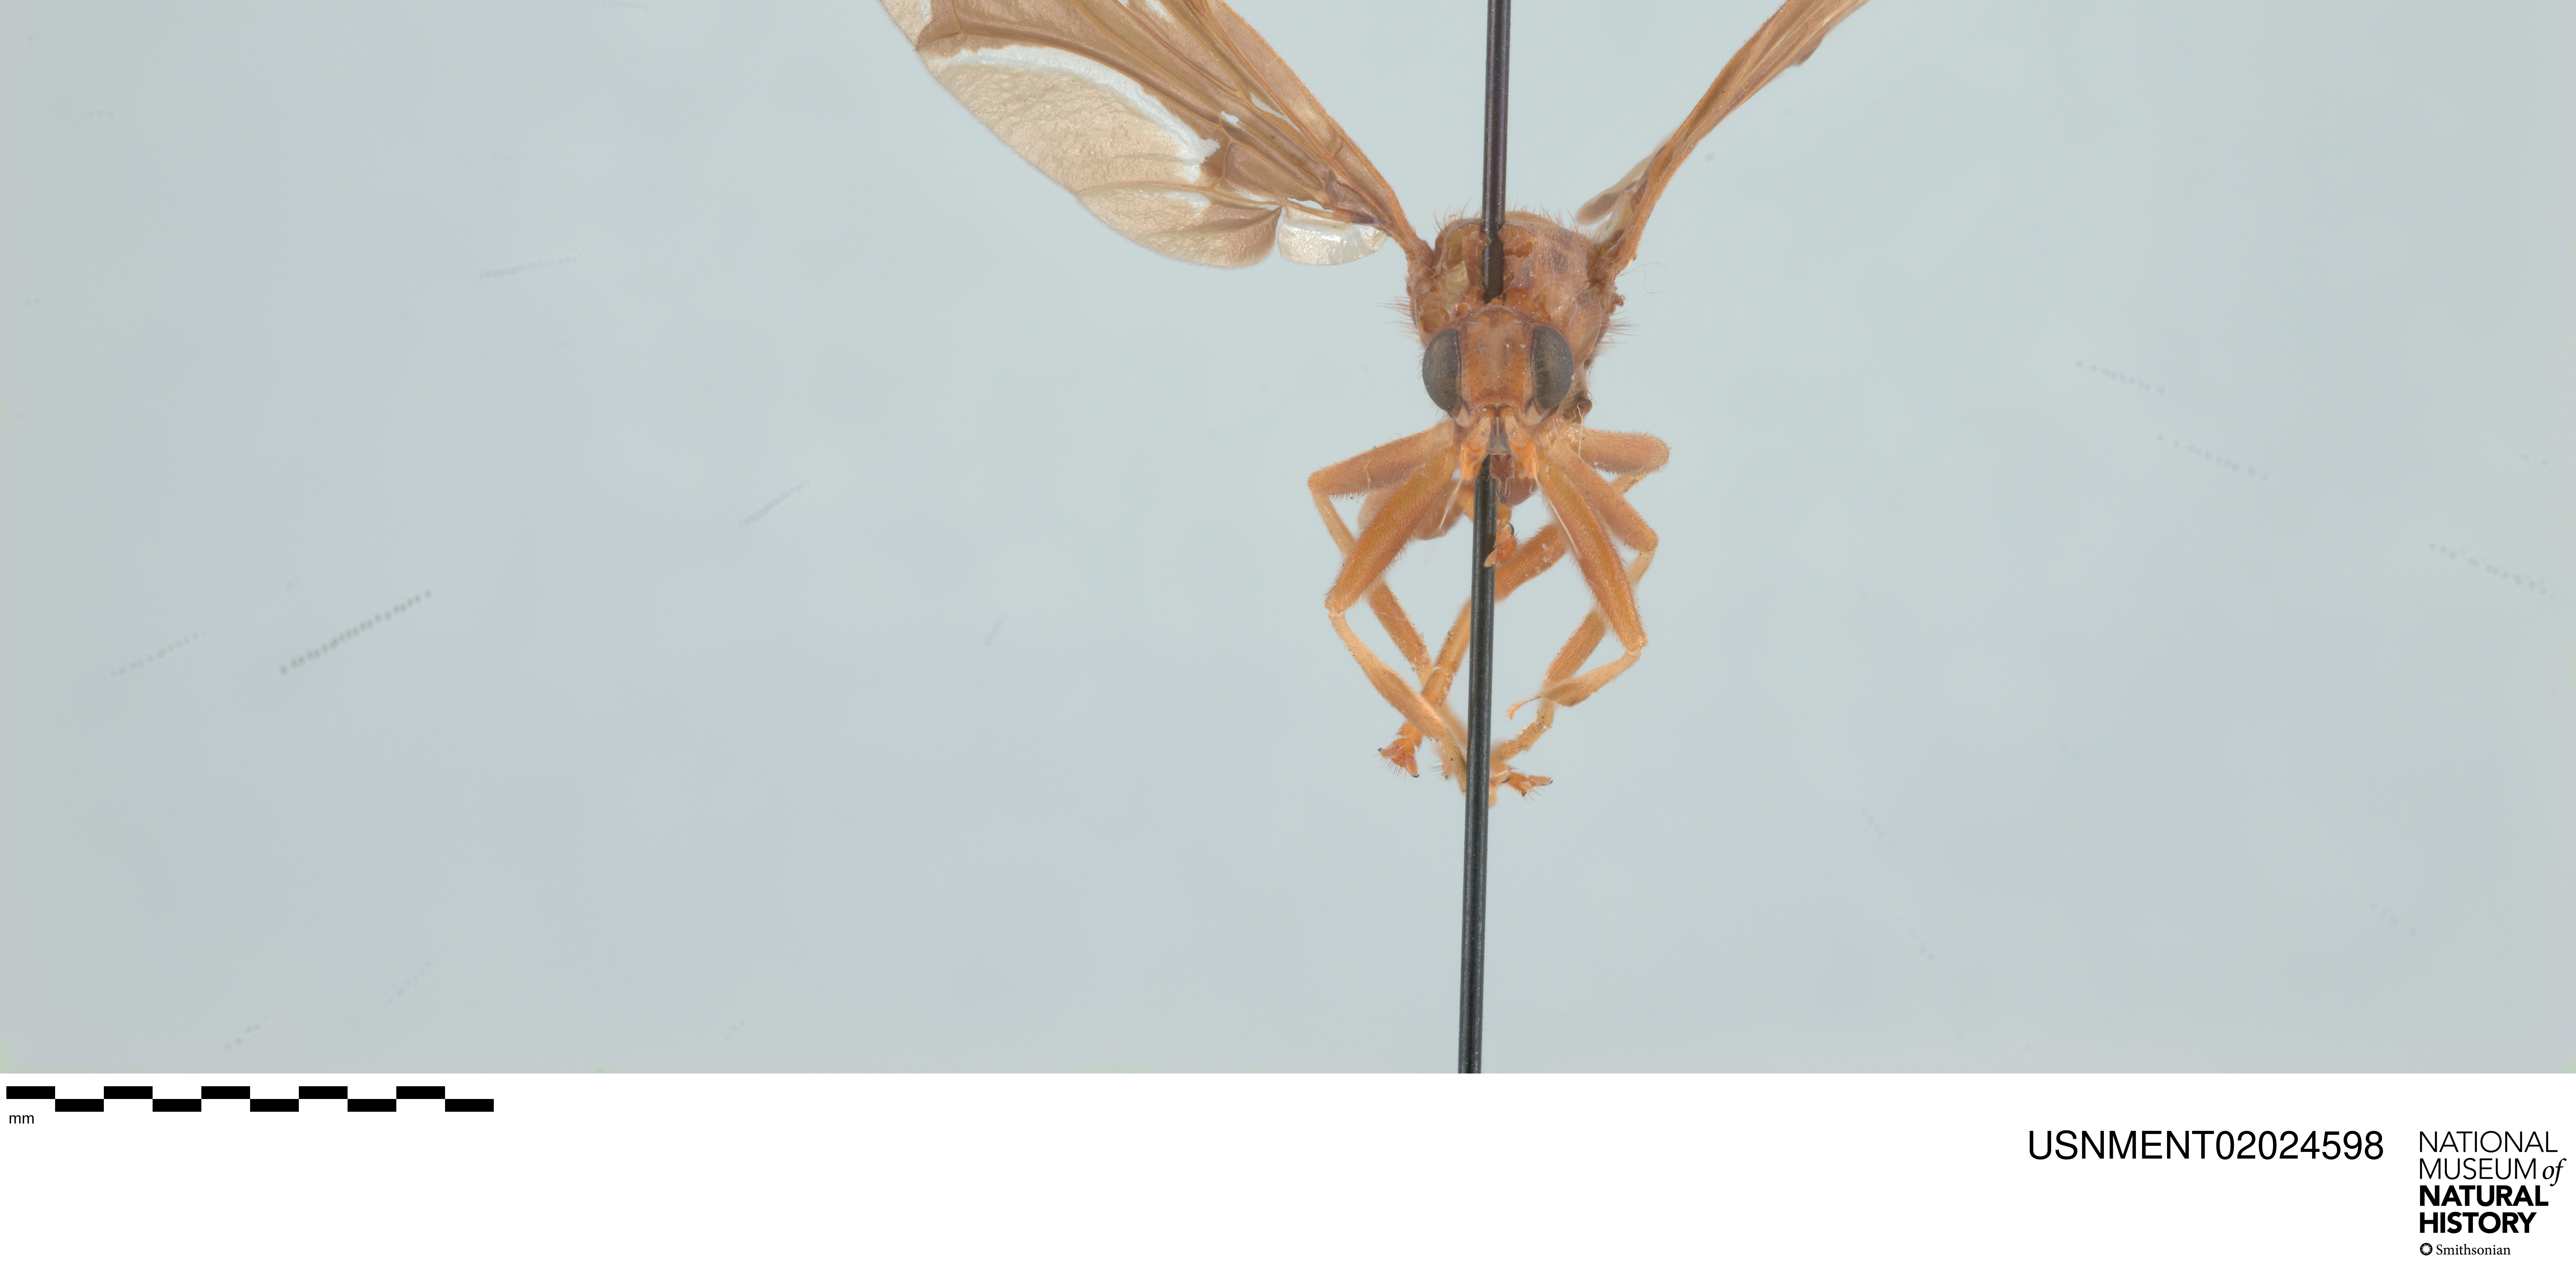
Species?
Pyrgota undata
